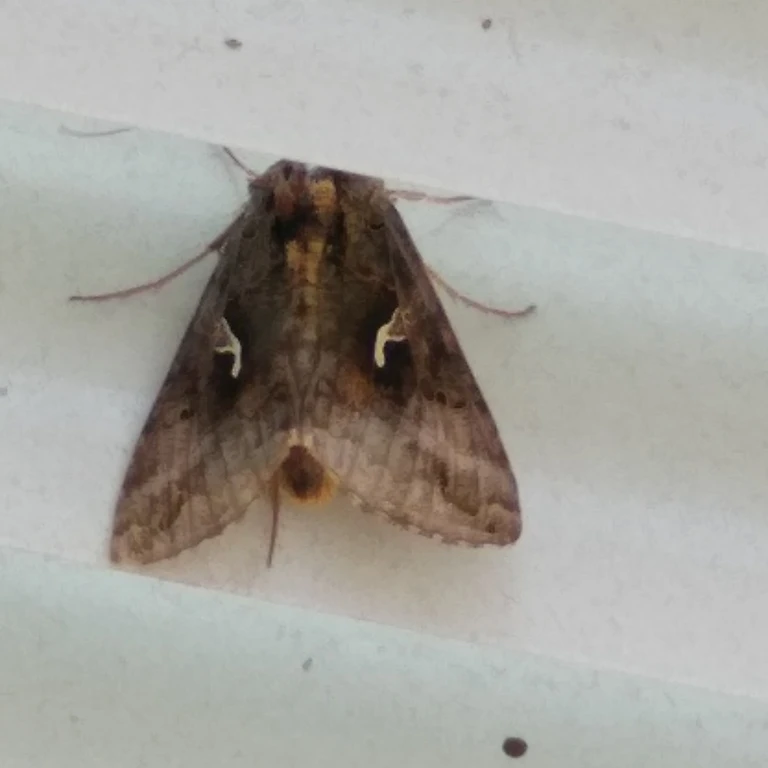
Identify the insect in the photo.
Autographa gamma
